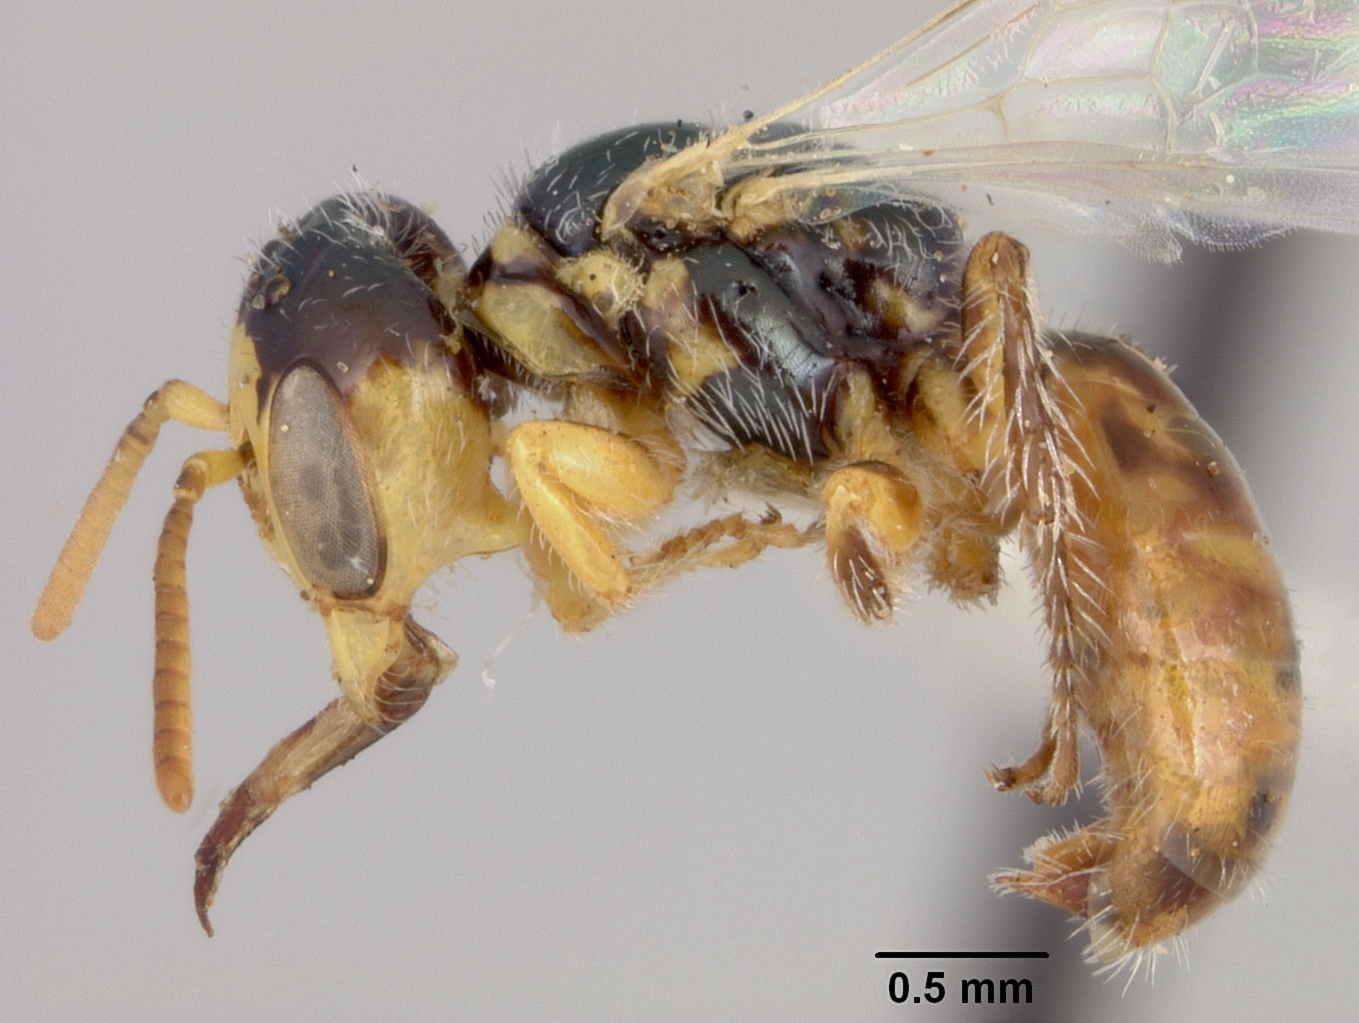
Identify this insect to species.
Perdita koebelei
